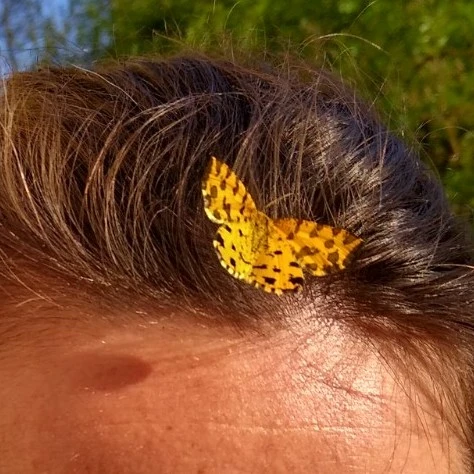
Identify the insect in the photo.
Pseudopanthera macularia
